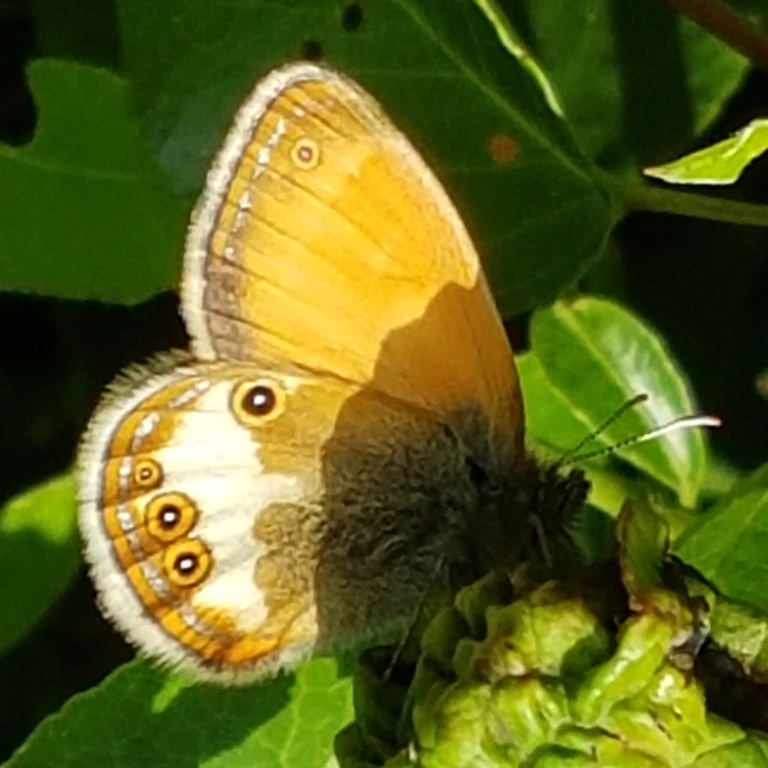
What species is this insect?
Coenonympha arcania
